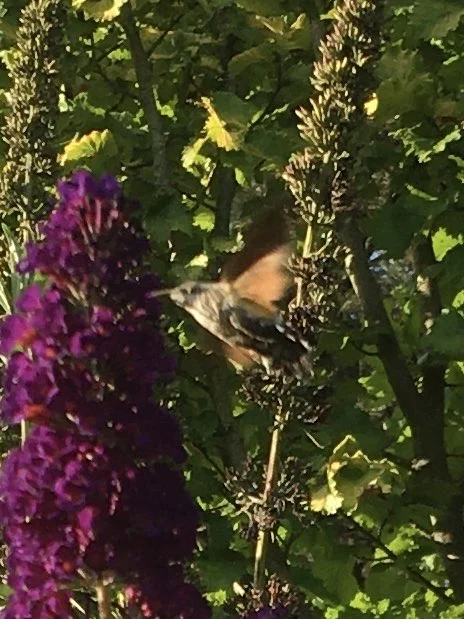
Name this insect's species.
Macroglossum stellatarum
